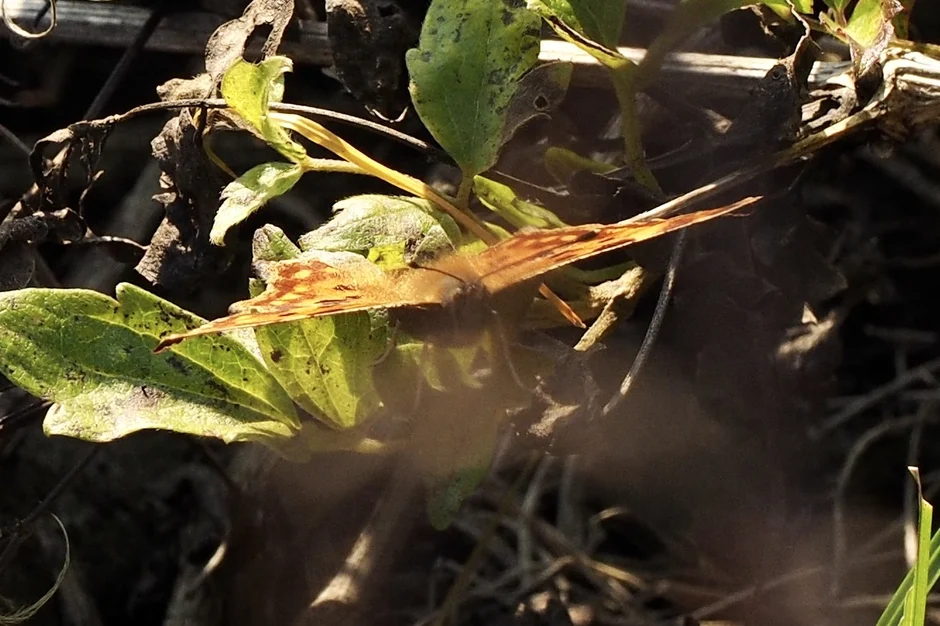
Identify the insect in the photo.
Polygonia c-album
